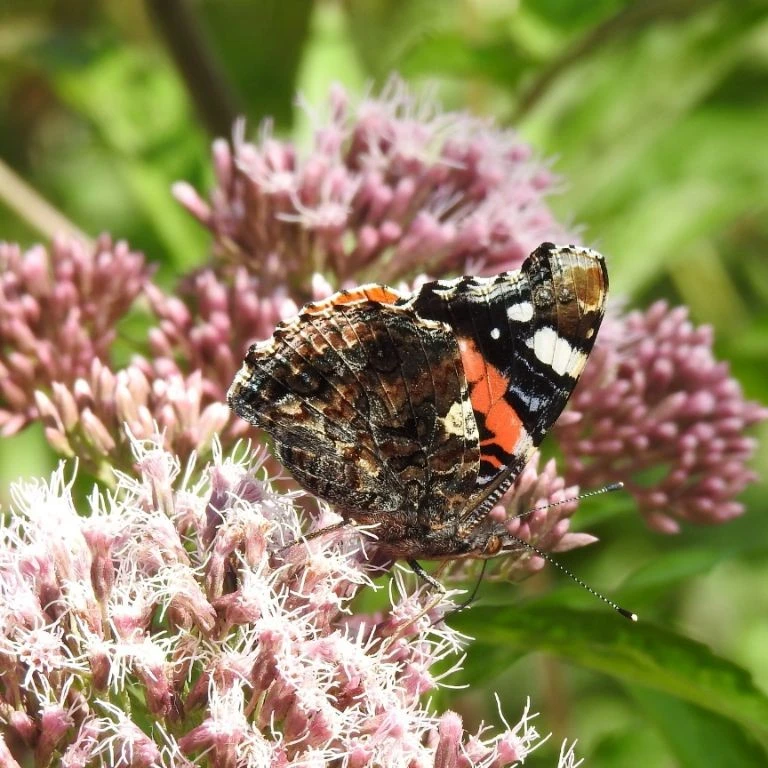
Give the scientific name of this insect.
Vanessa atalanta
